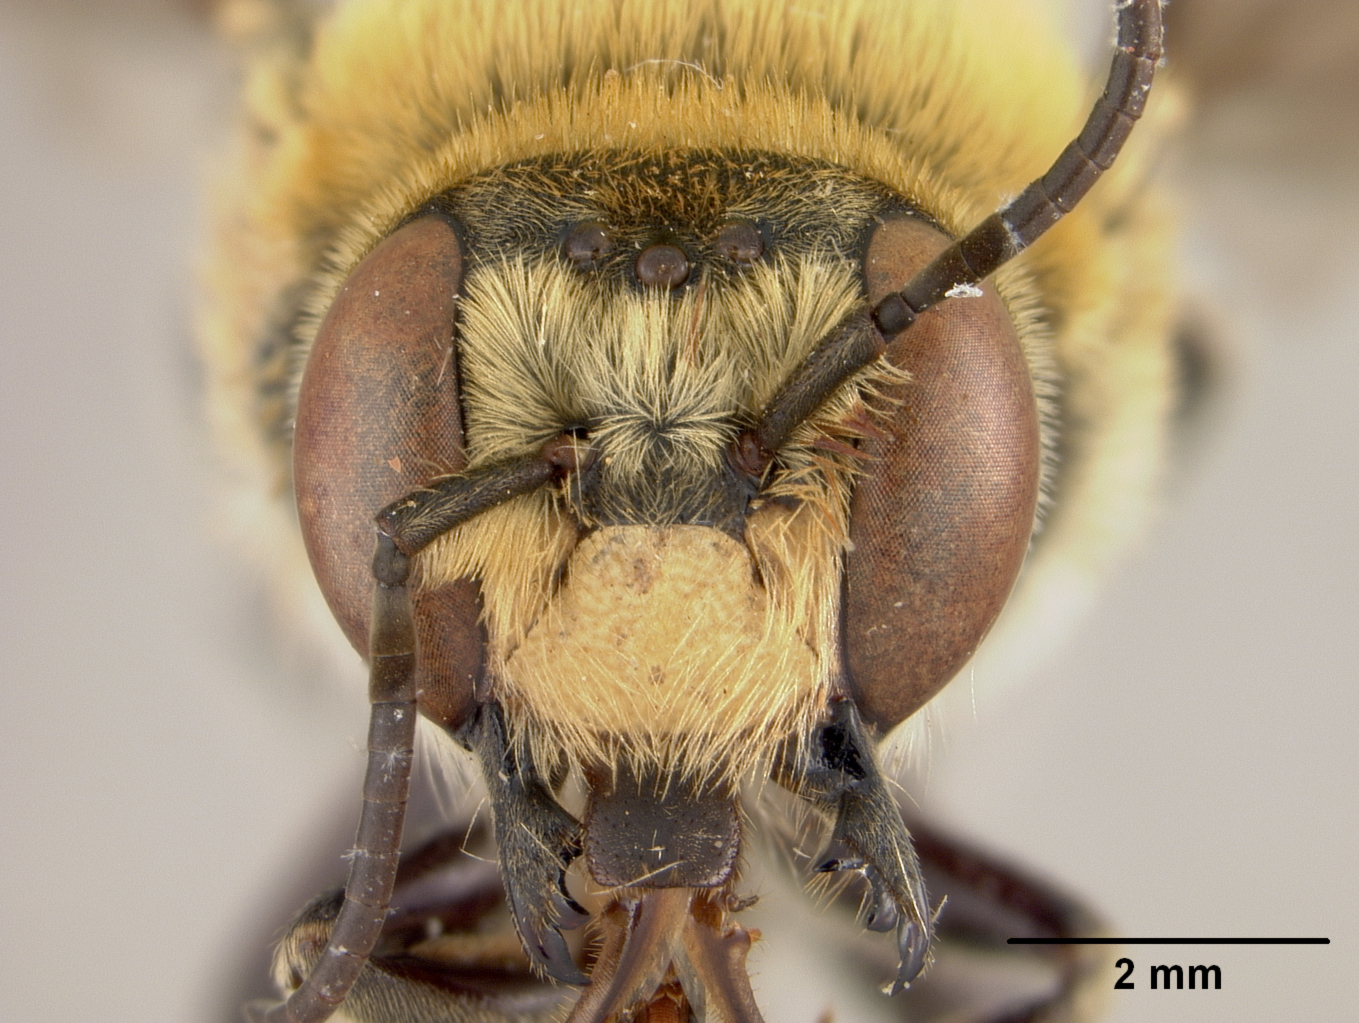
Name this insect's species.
Trachusa manni
